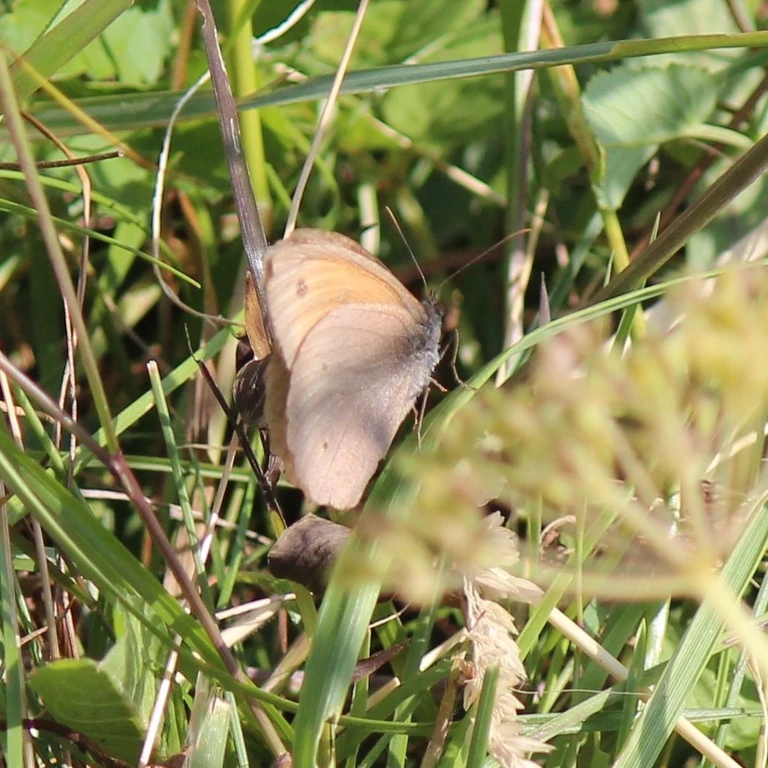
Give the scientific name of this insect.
Maniola jurtina
